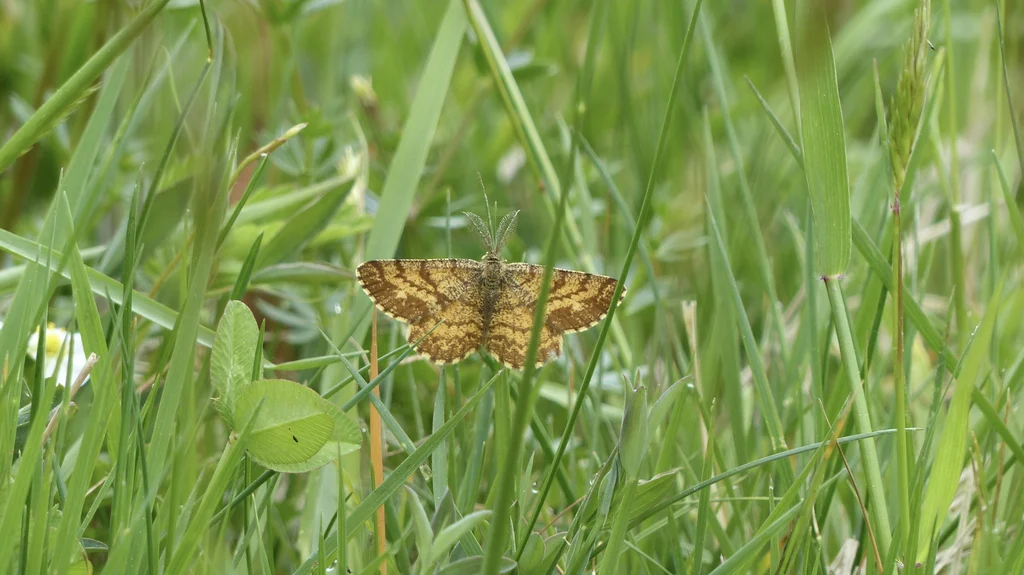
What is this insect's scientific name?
Ematurga atomaria
